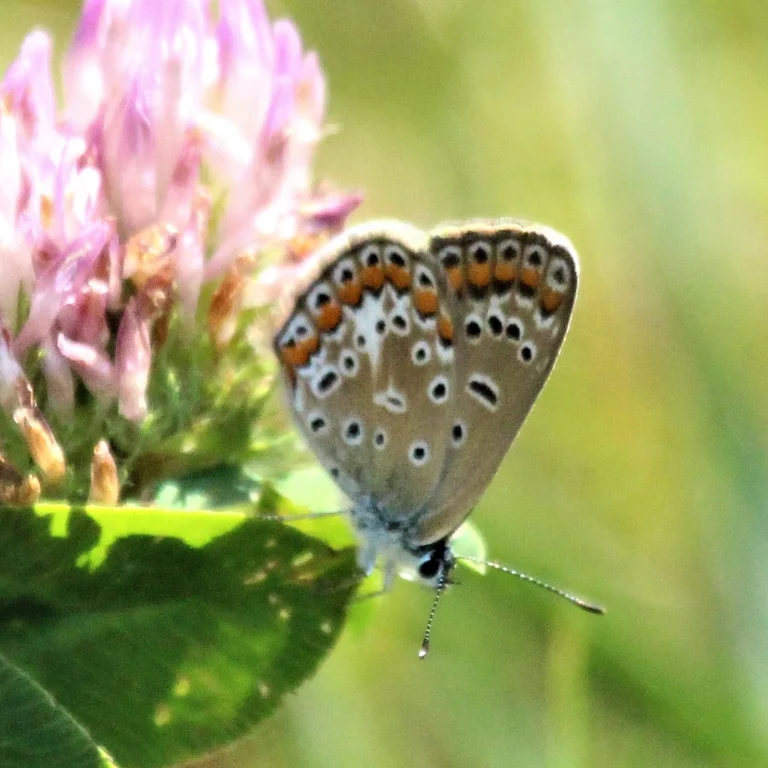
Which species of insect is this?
Polyommatus icarus
